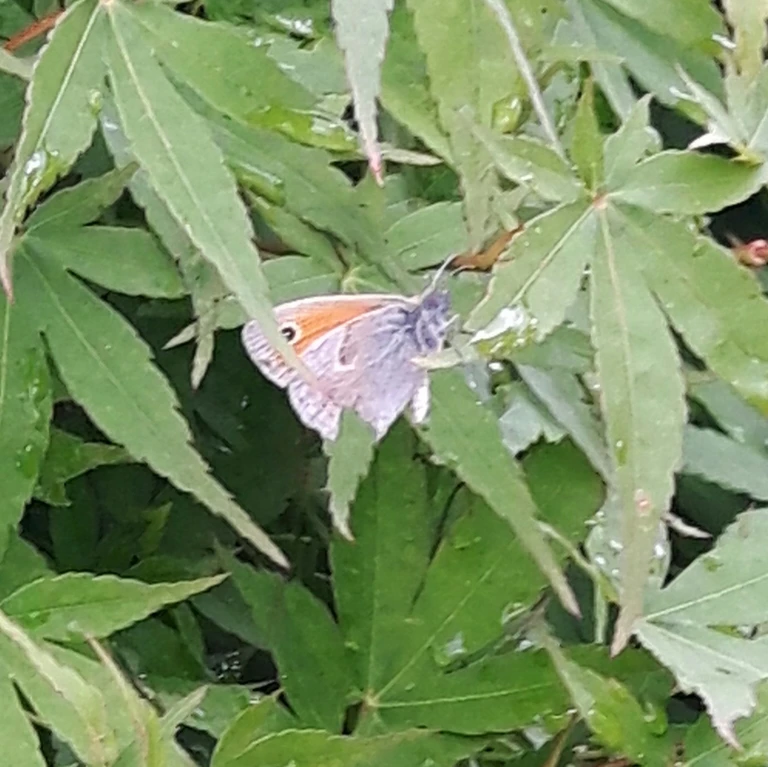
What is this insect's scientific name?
Coenonympha pamphilus
